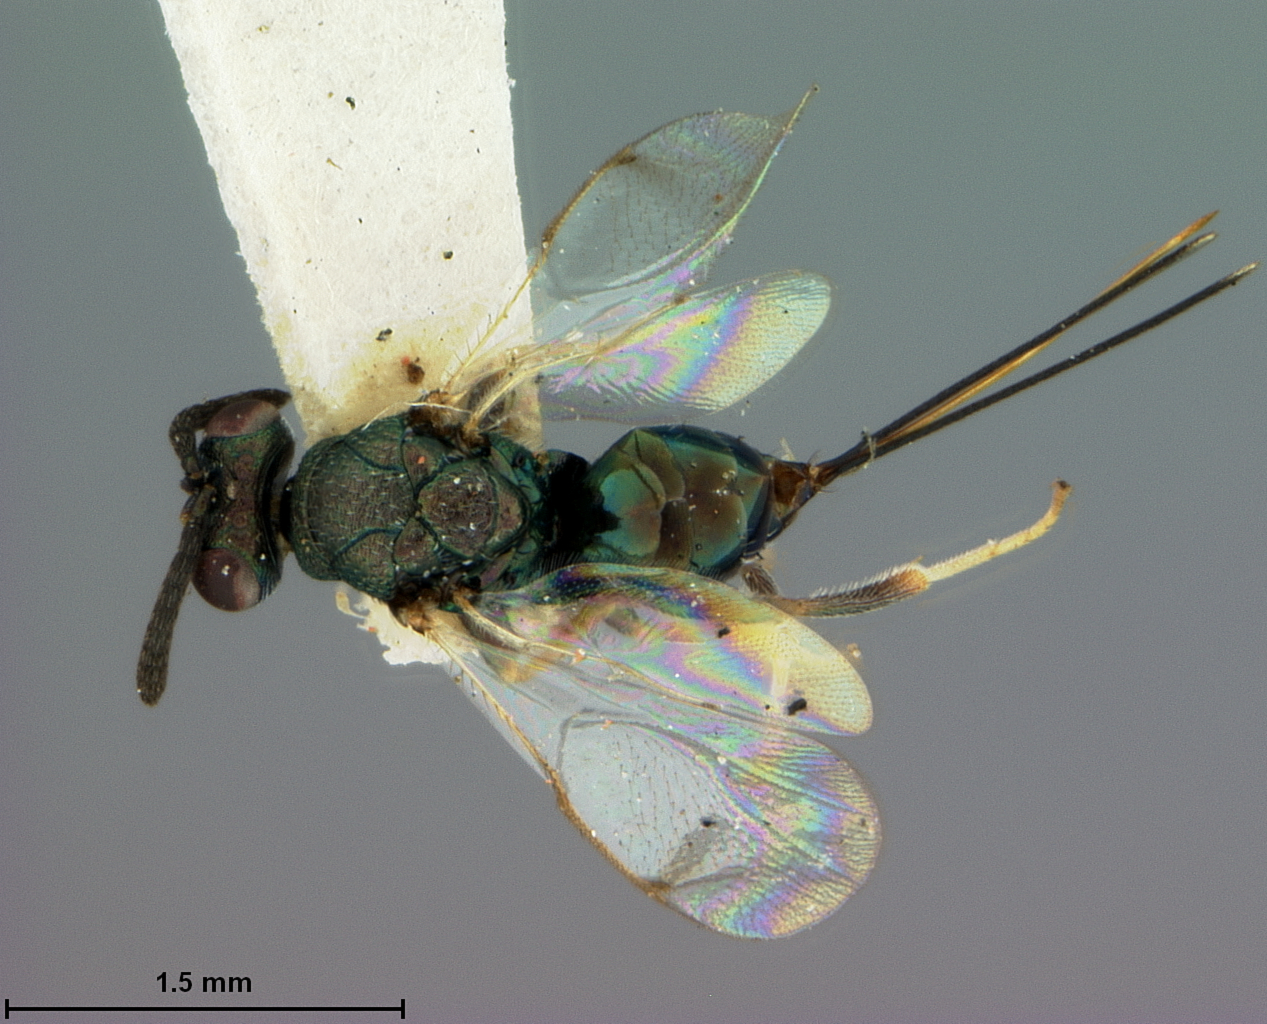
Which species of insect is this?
Diomorus biorhizae
